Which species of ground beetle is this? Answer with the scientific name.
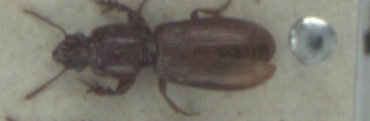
Clivina fossor
